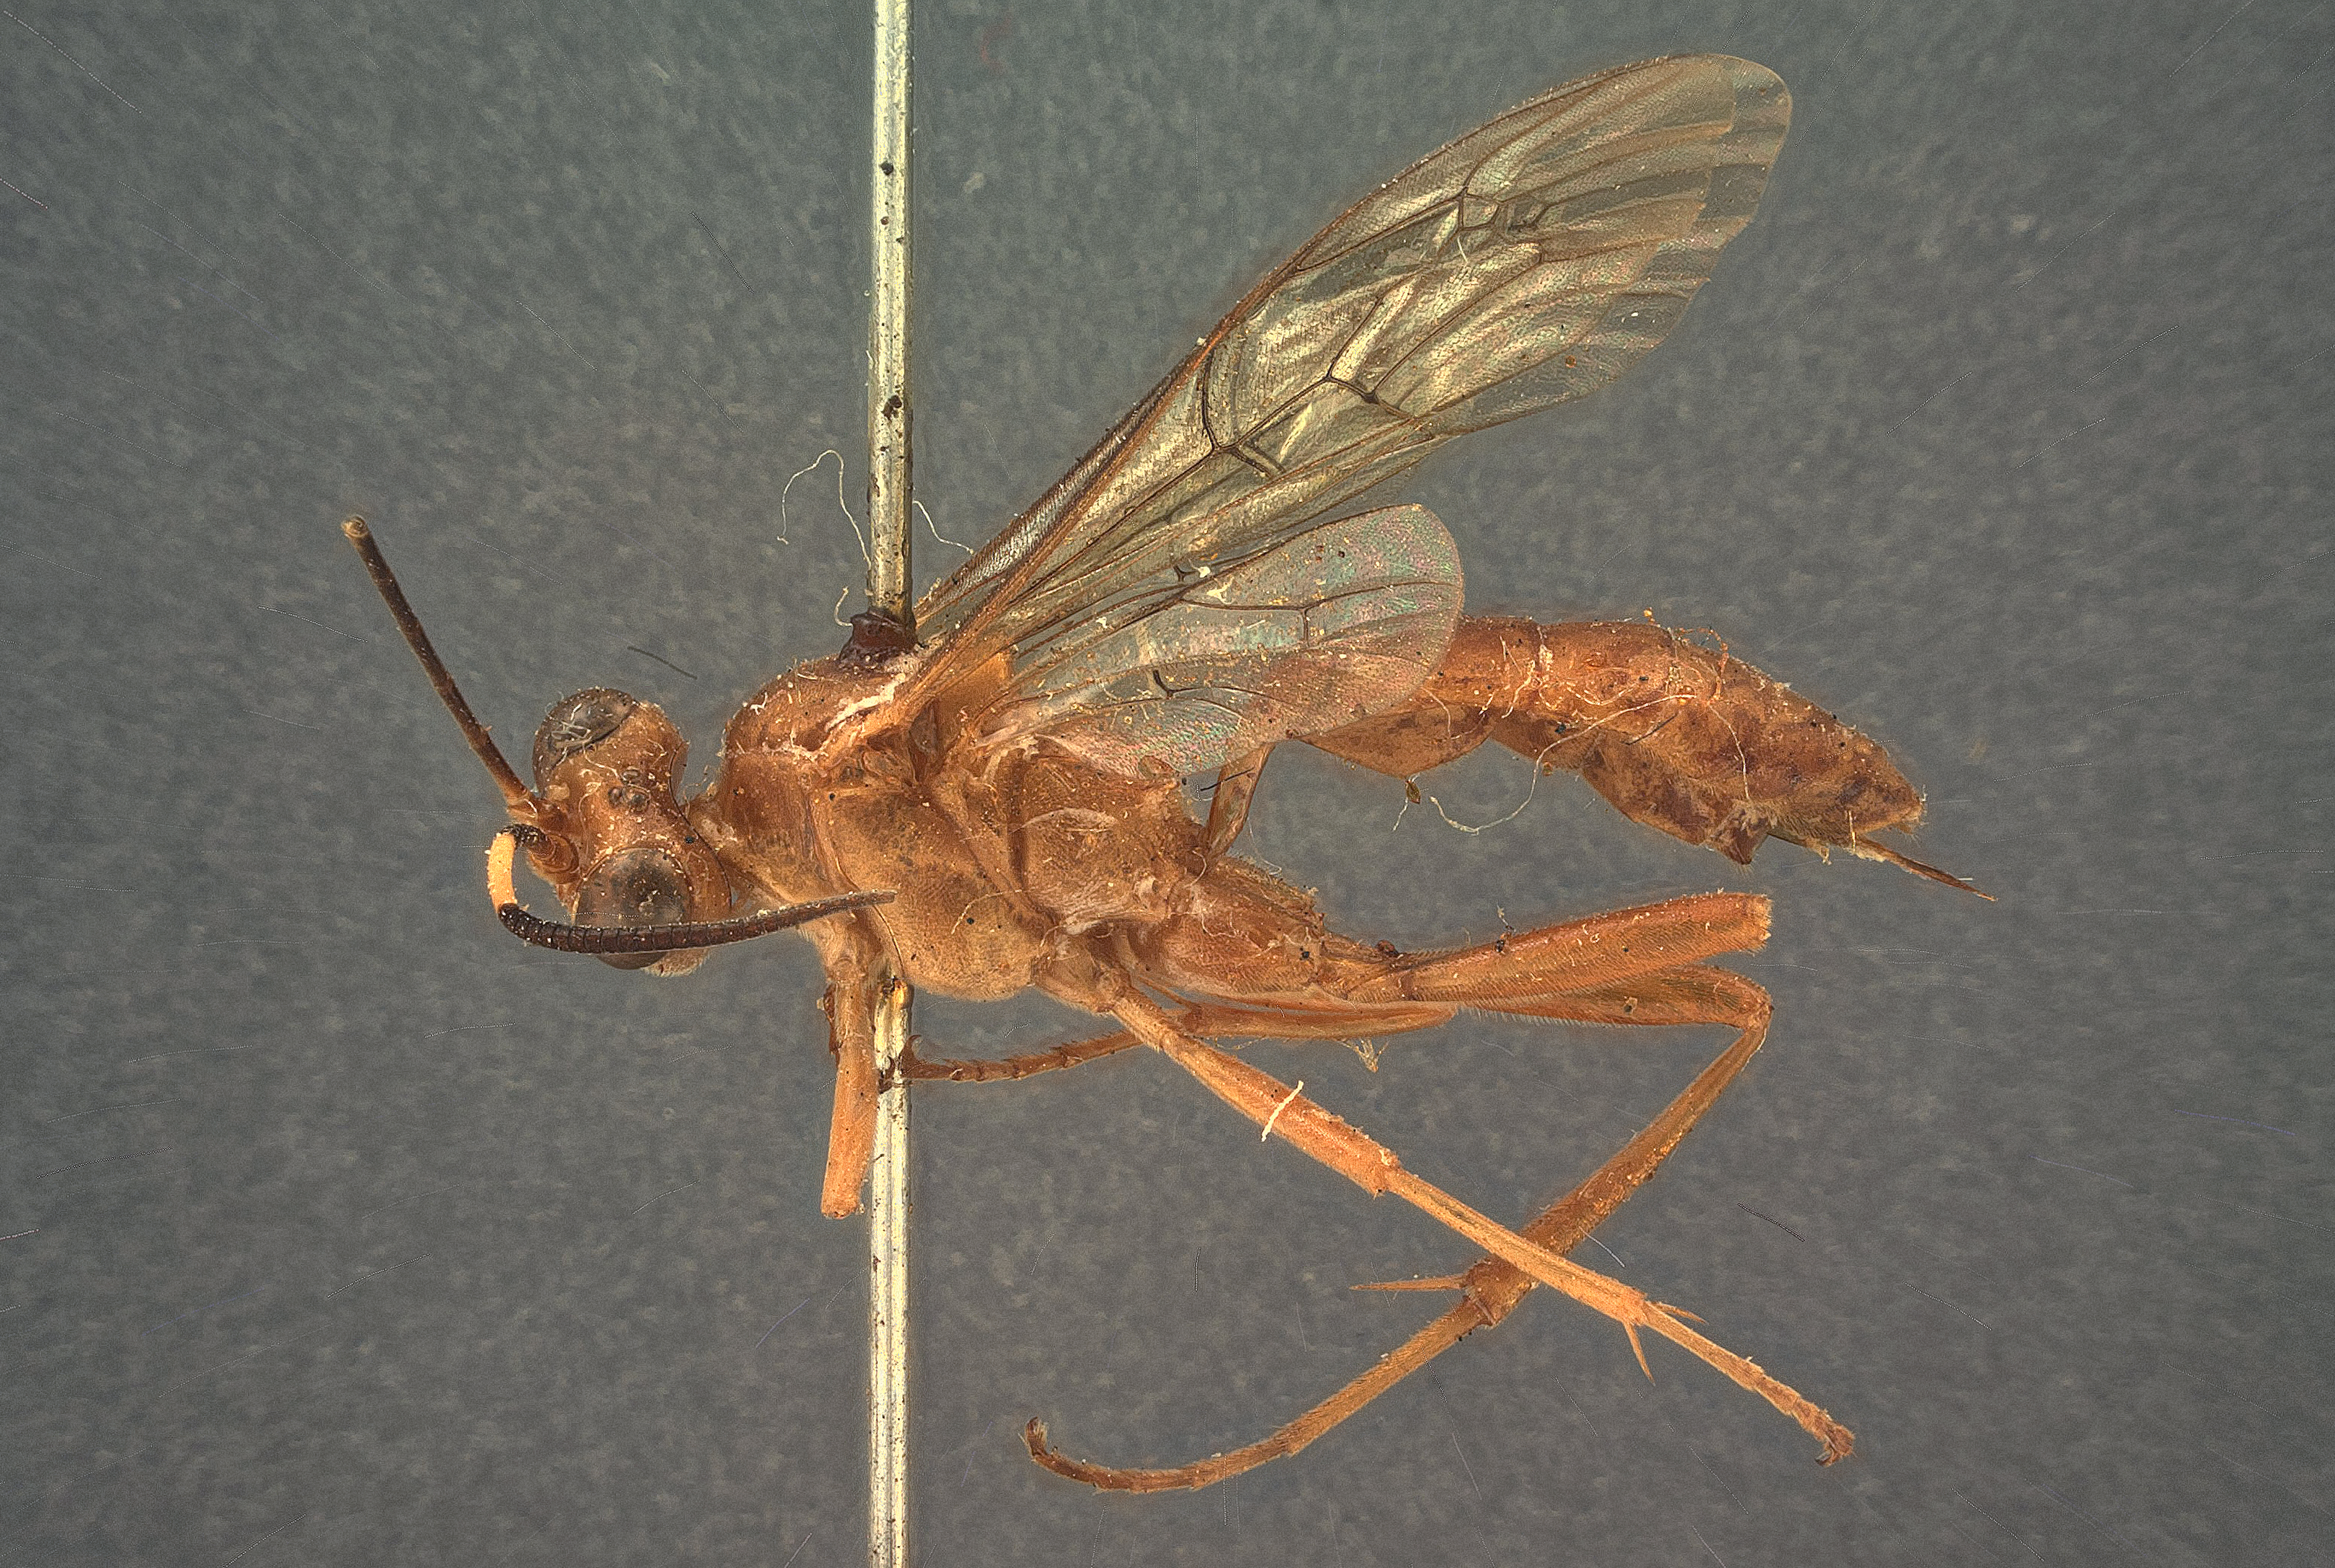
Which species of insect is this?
Acanthojoppa major
